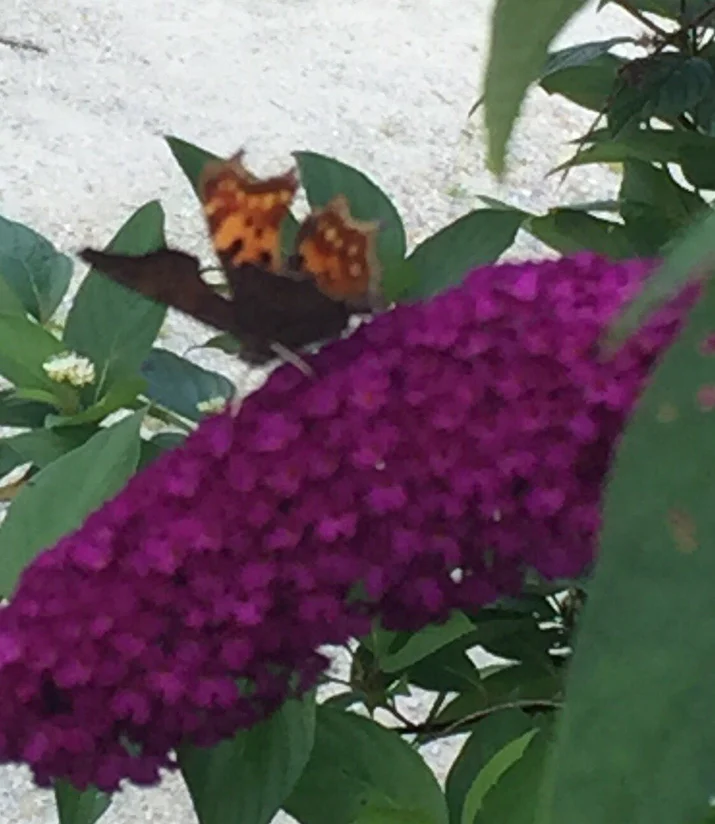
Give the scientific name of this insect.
Polygonia c-album
